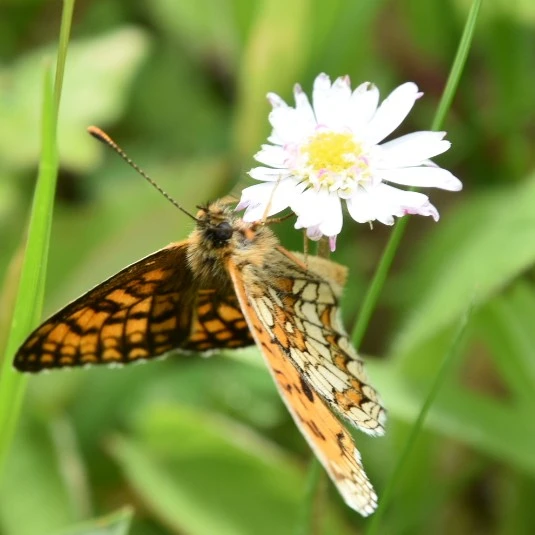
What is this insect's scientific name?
Melitaea athalia
